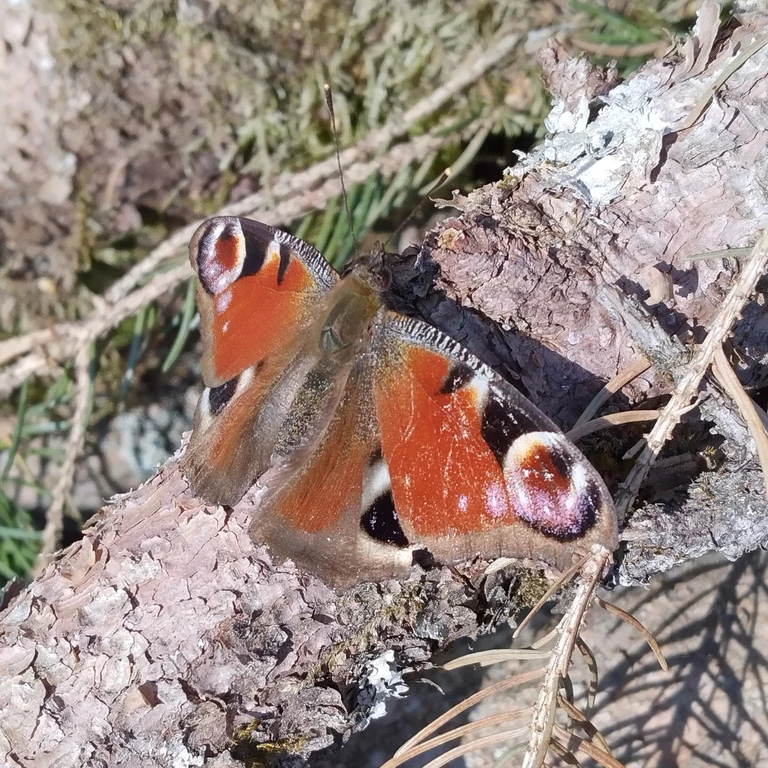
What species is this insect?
Aglais io
